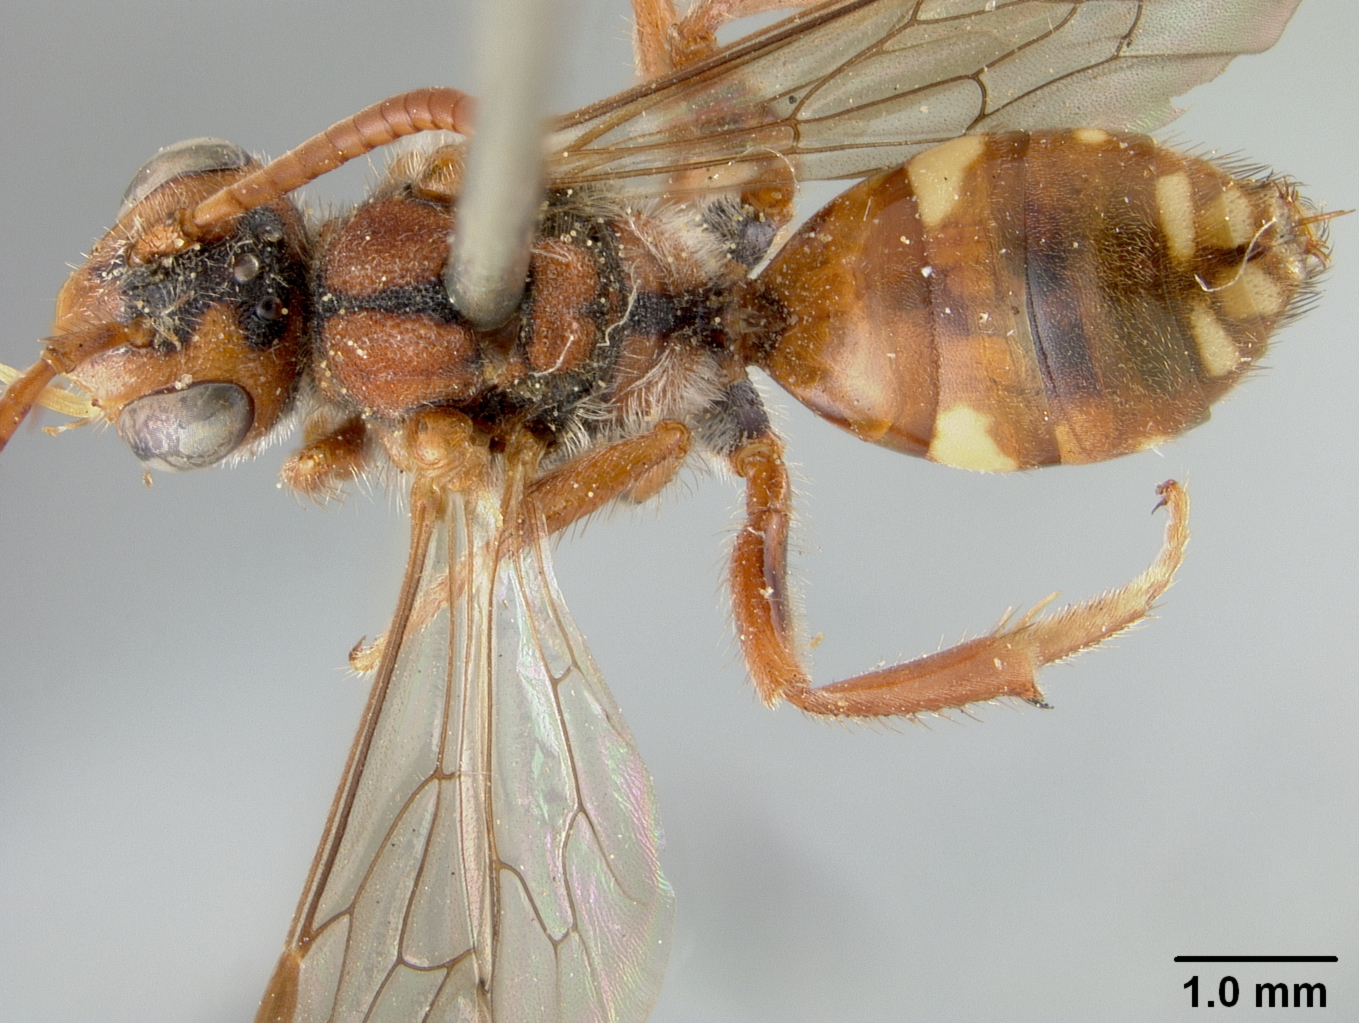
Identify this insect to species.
Nomada vexator
